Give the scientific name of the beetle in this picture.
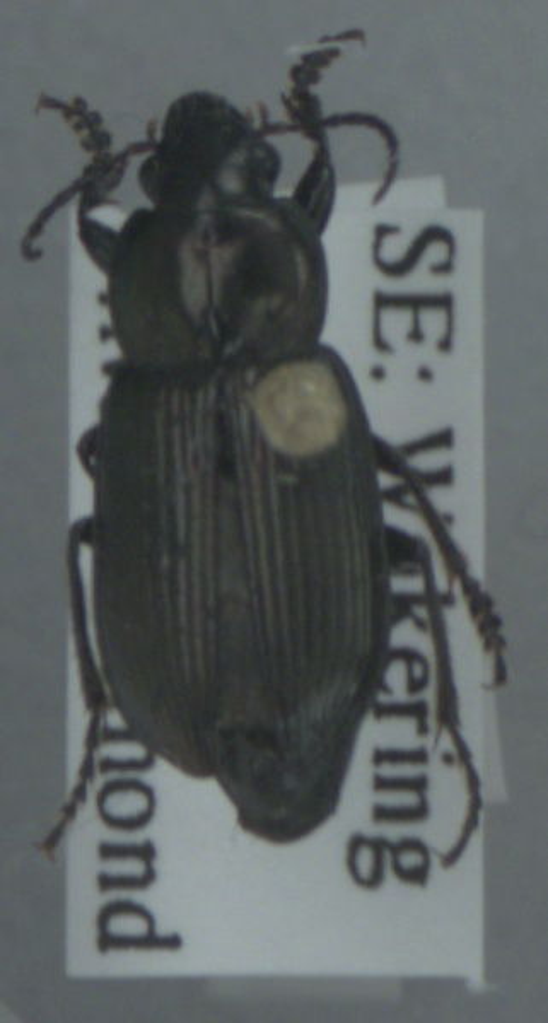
Anisodactylus poeciloides
